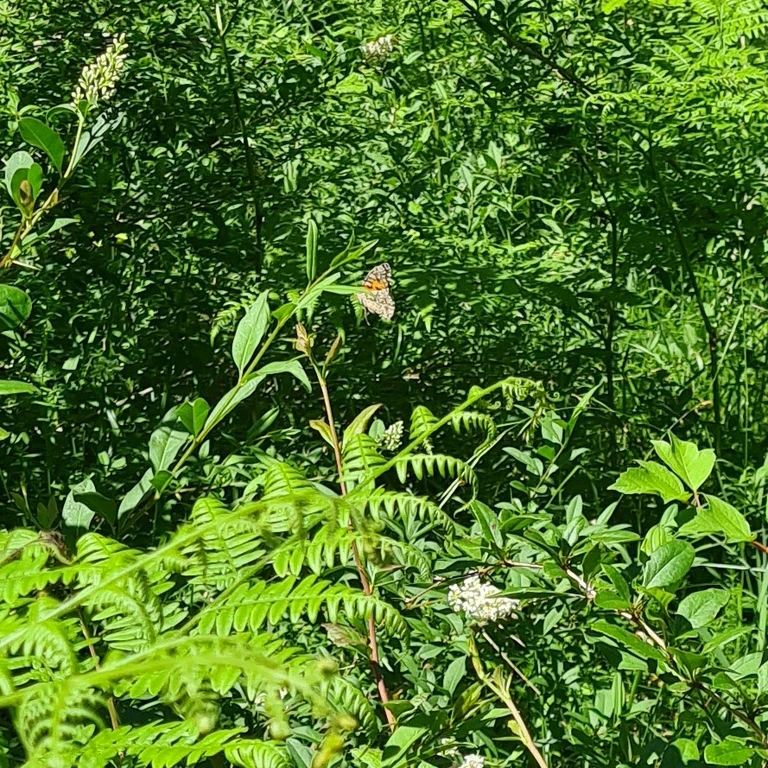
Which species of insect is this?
Vanessa cardui
